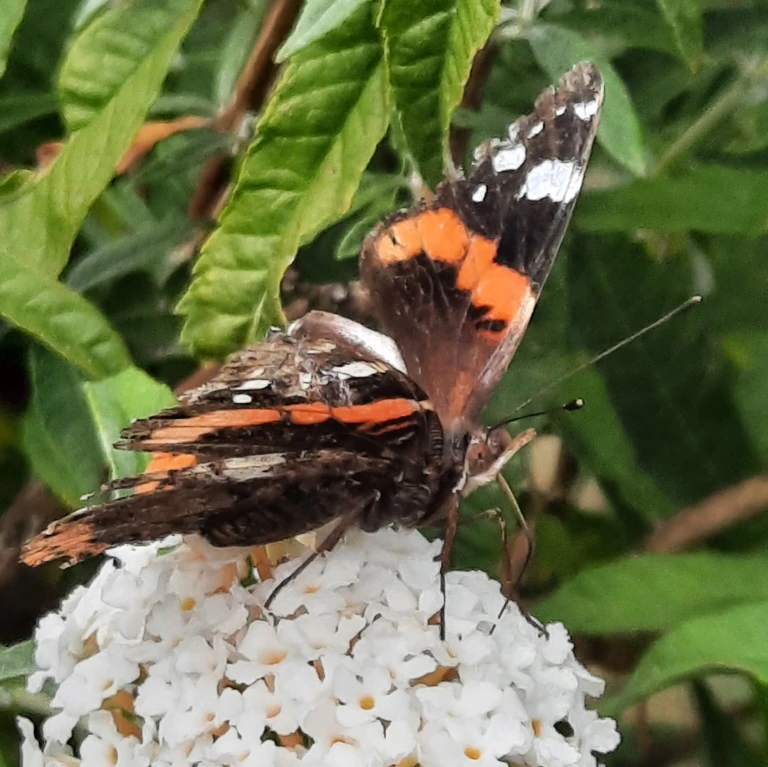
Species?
Vanessa atalanta
